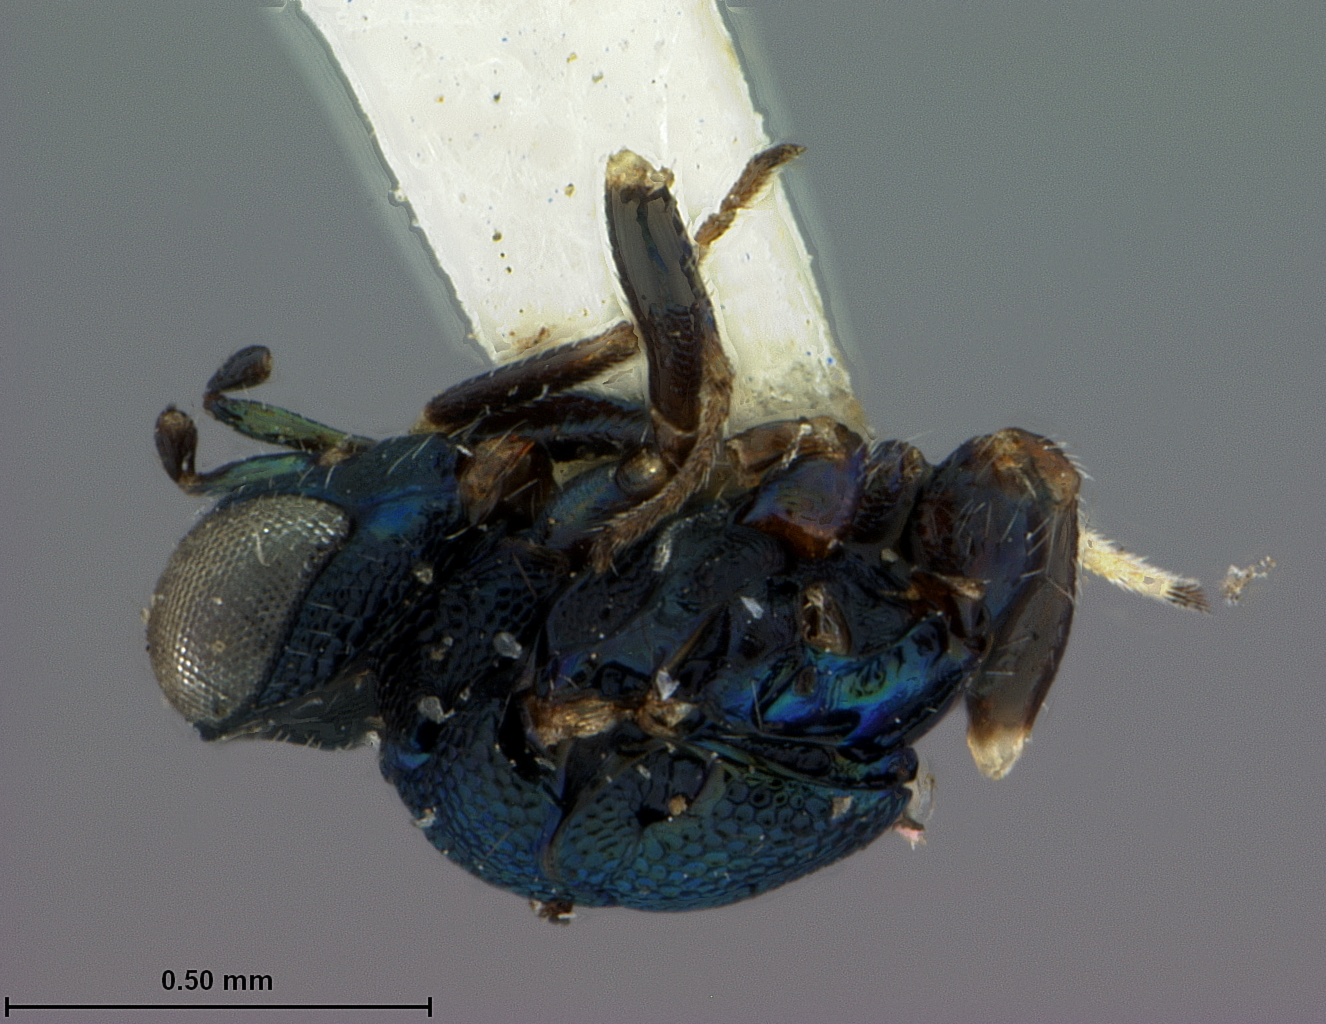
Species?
Entedon columbiana
